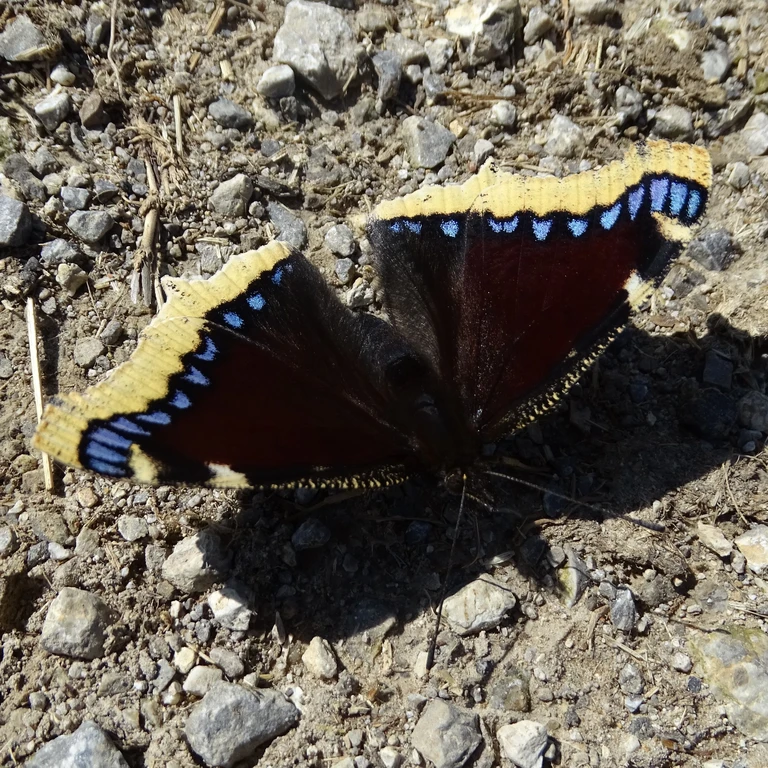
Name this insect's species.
Nymphalis antiopa
